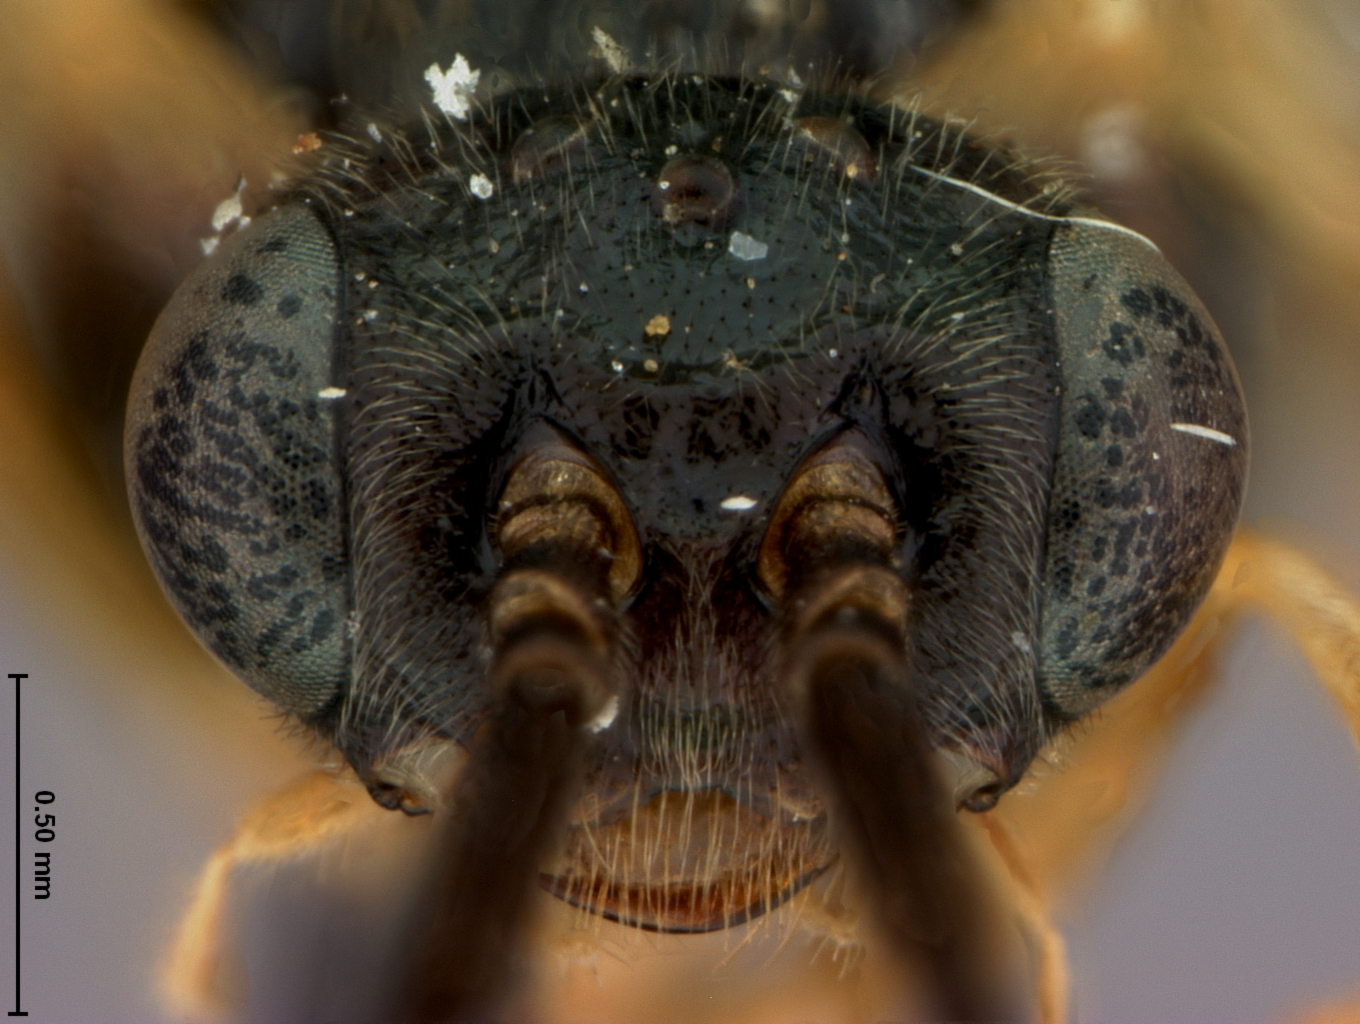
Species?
Pteronidea alnivora
